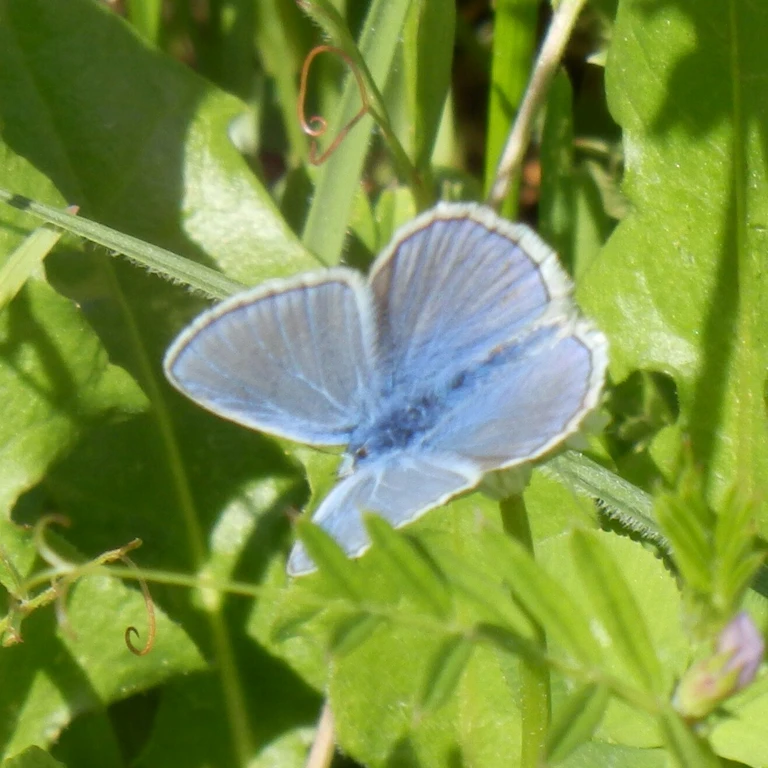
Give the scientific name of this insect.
Polyommatus icarus
